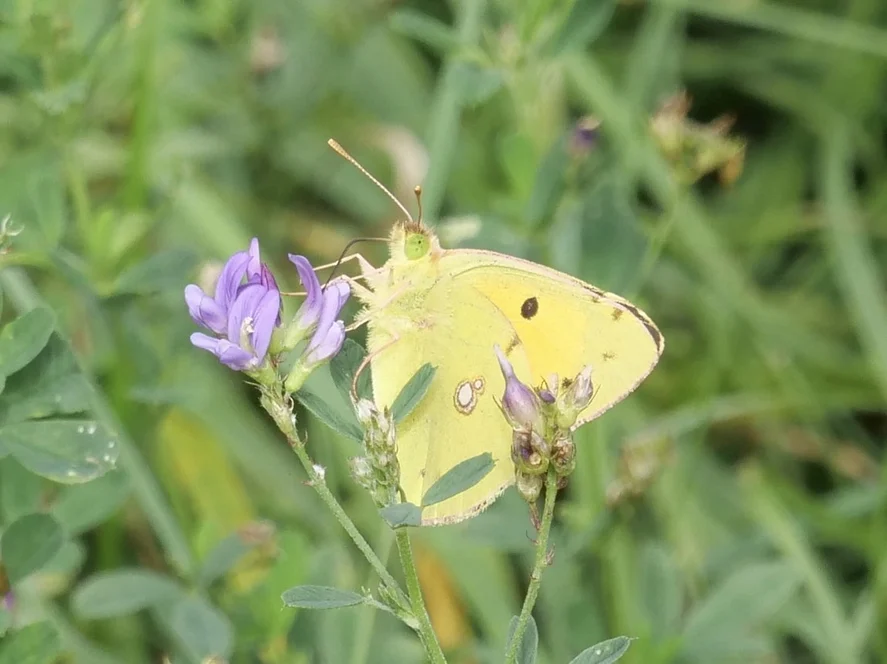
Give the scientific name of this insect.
Colias croceus
